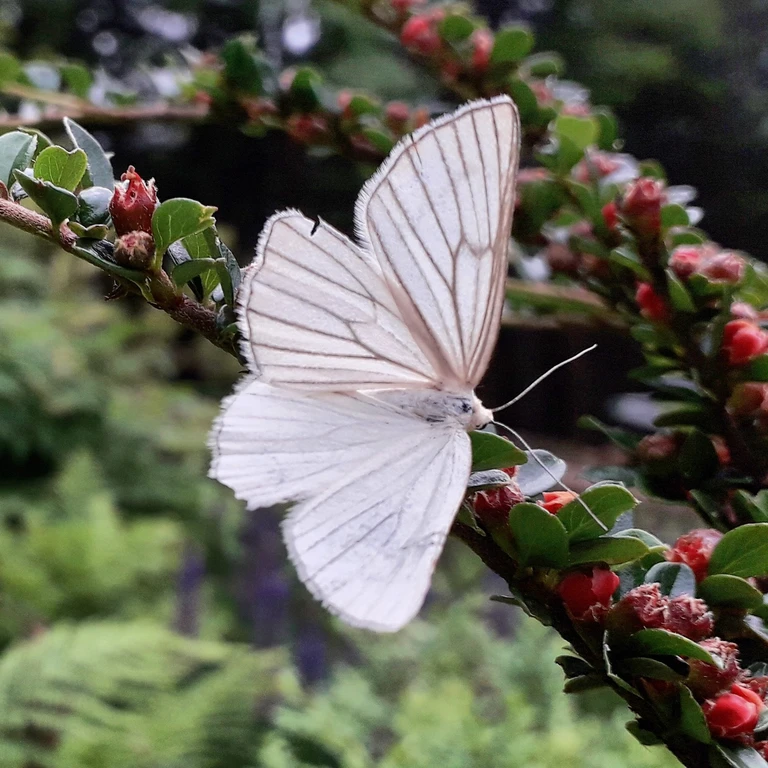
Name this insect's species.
Siona lineata
